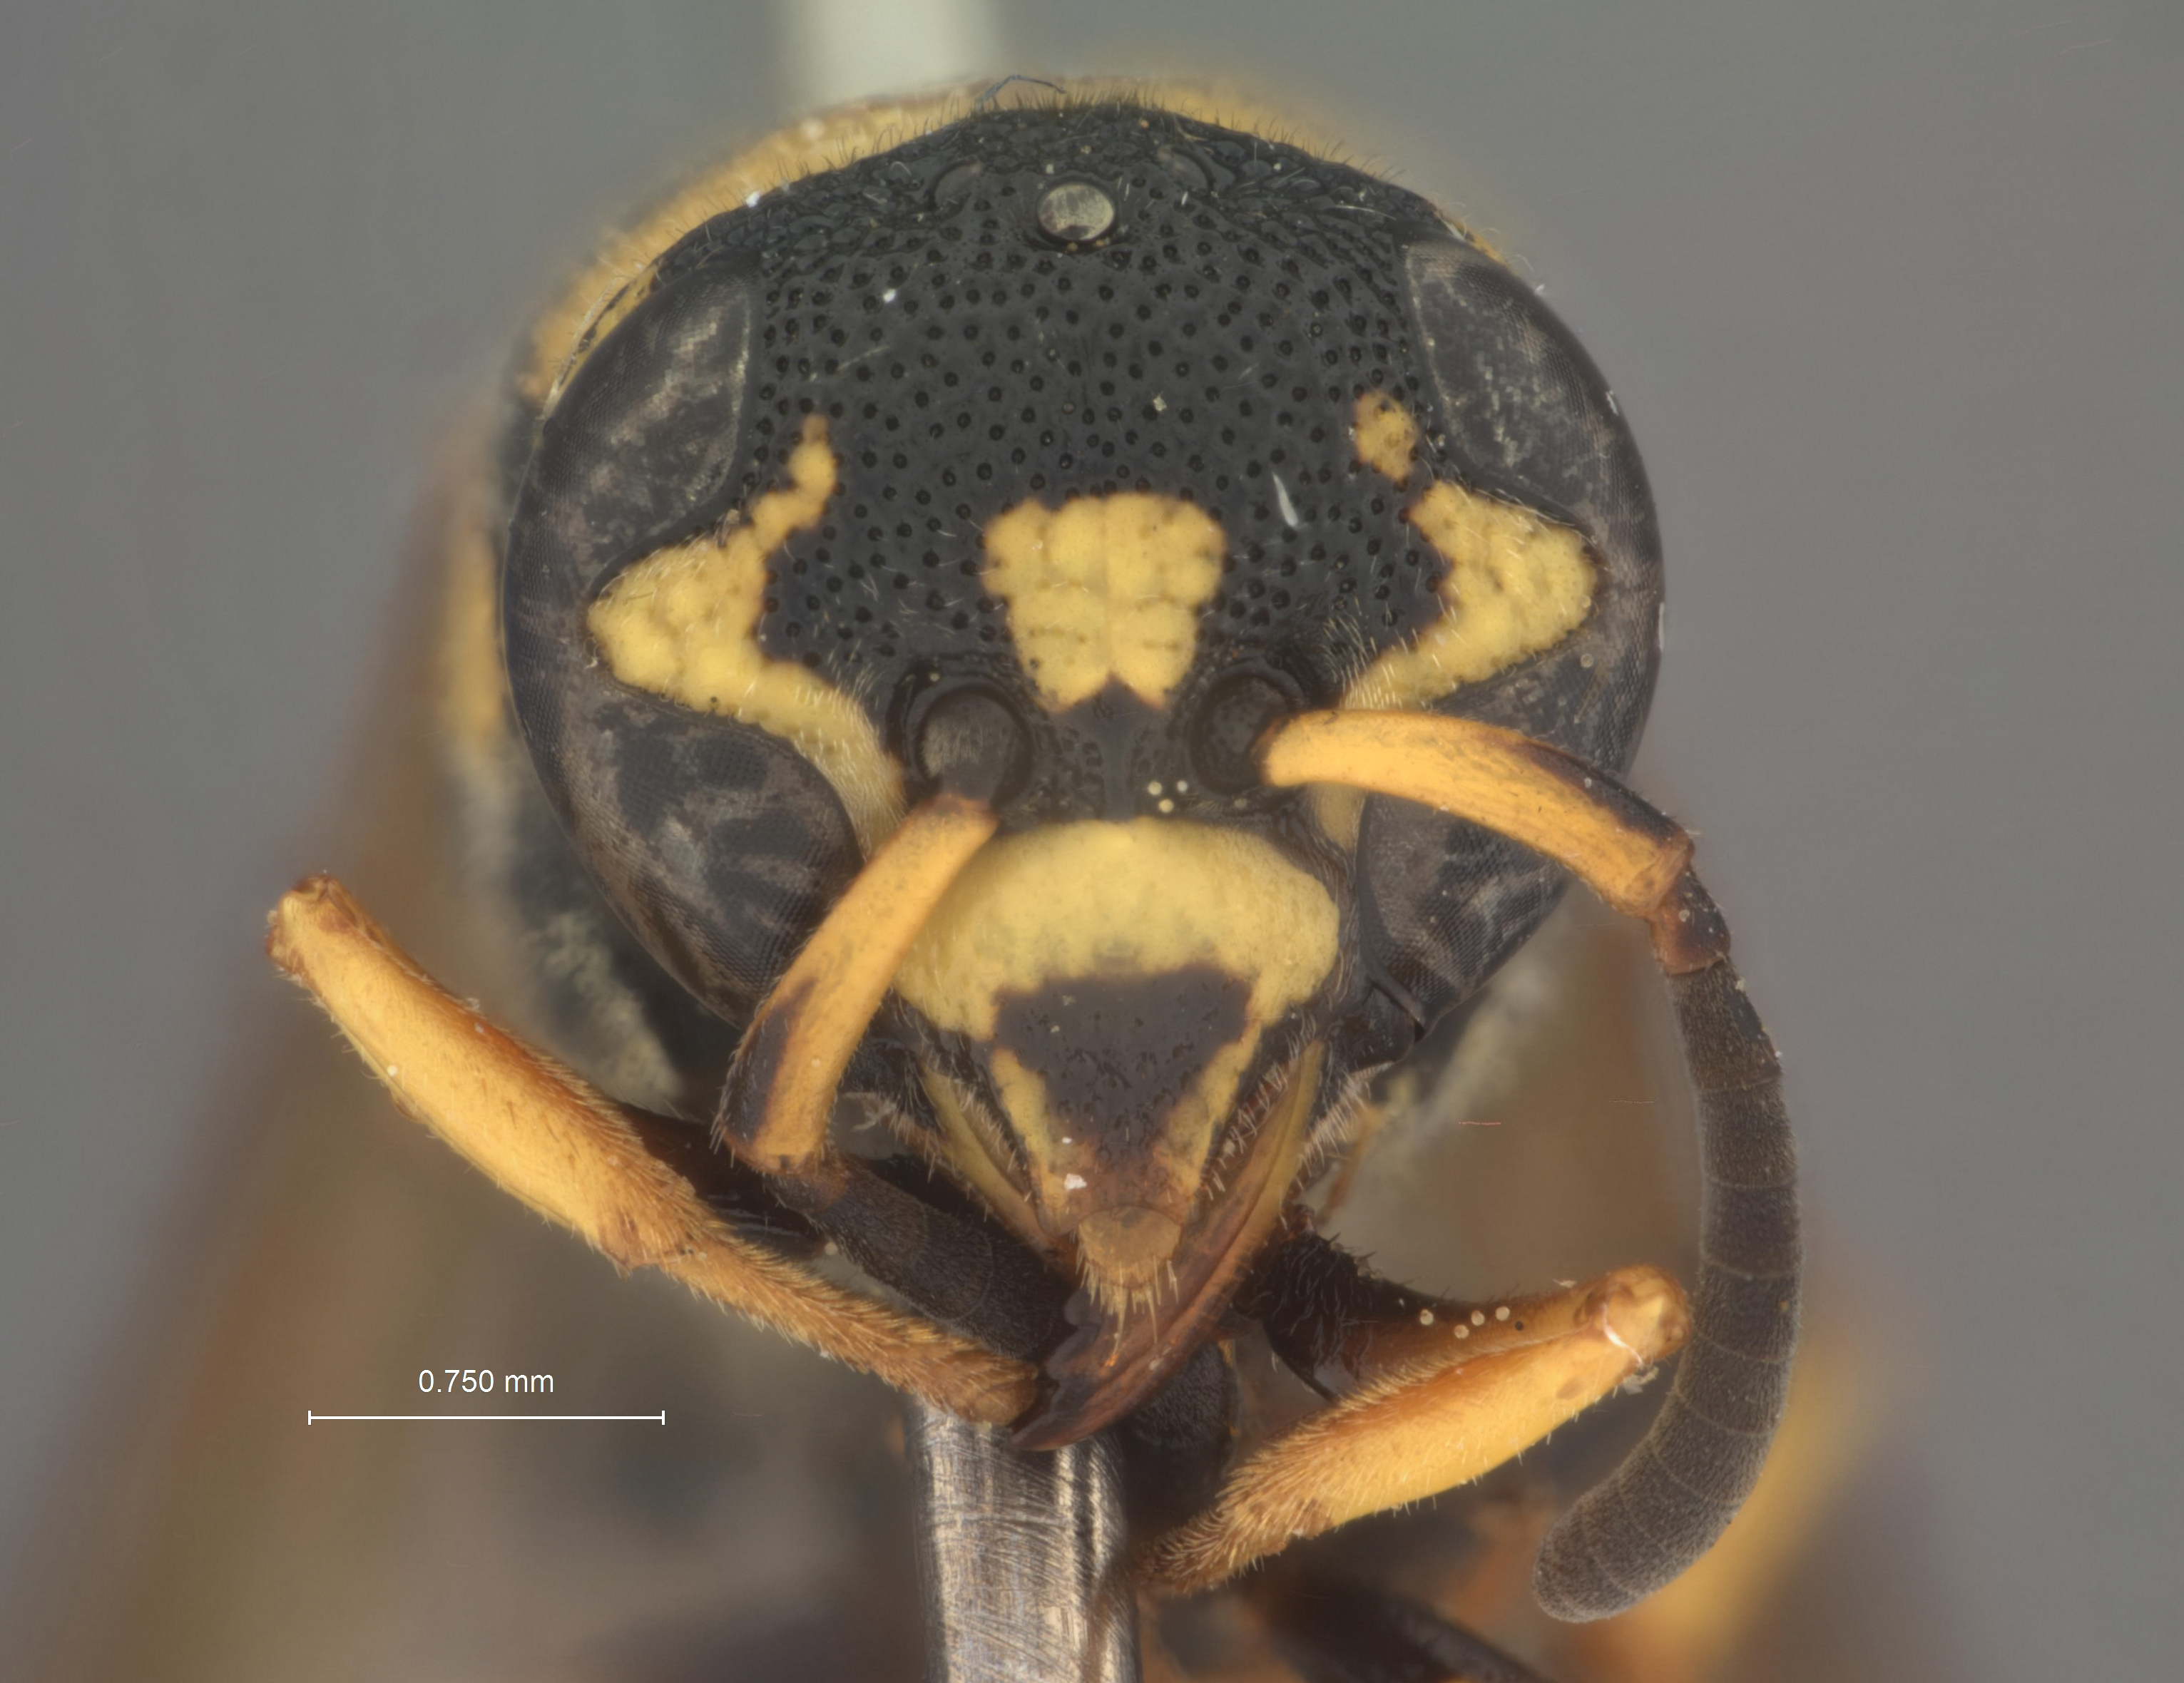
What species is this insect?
Antepipona menkei
